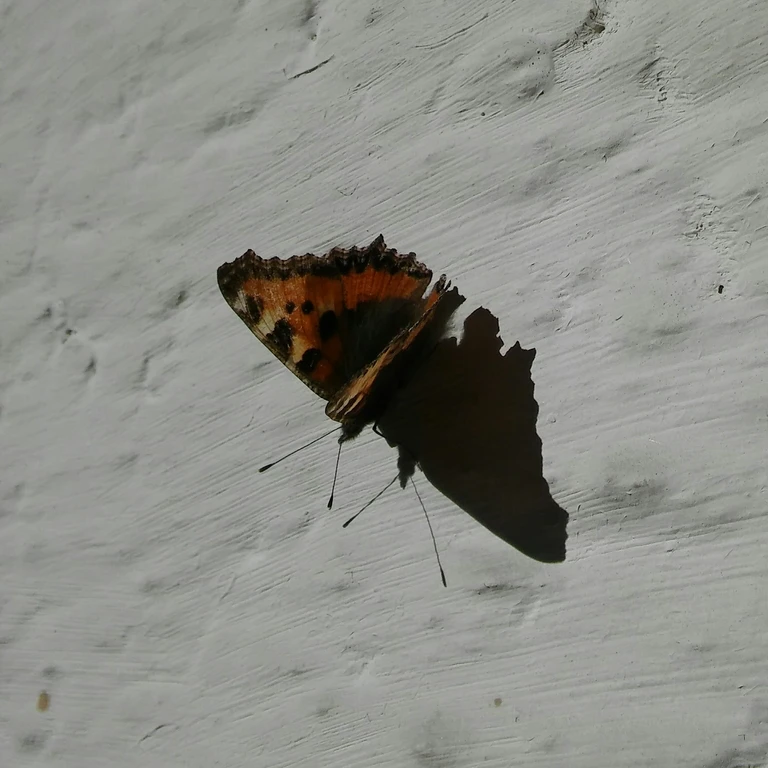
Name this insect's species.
Aglais urticae
